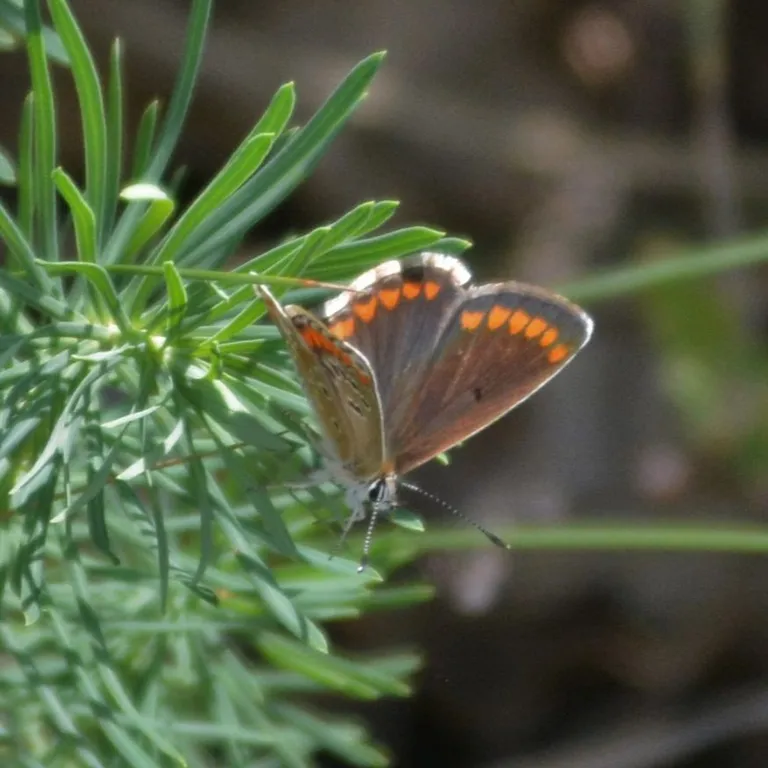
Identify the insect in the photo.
Aricia agestis/artaxerxes
